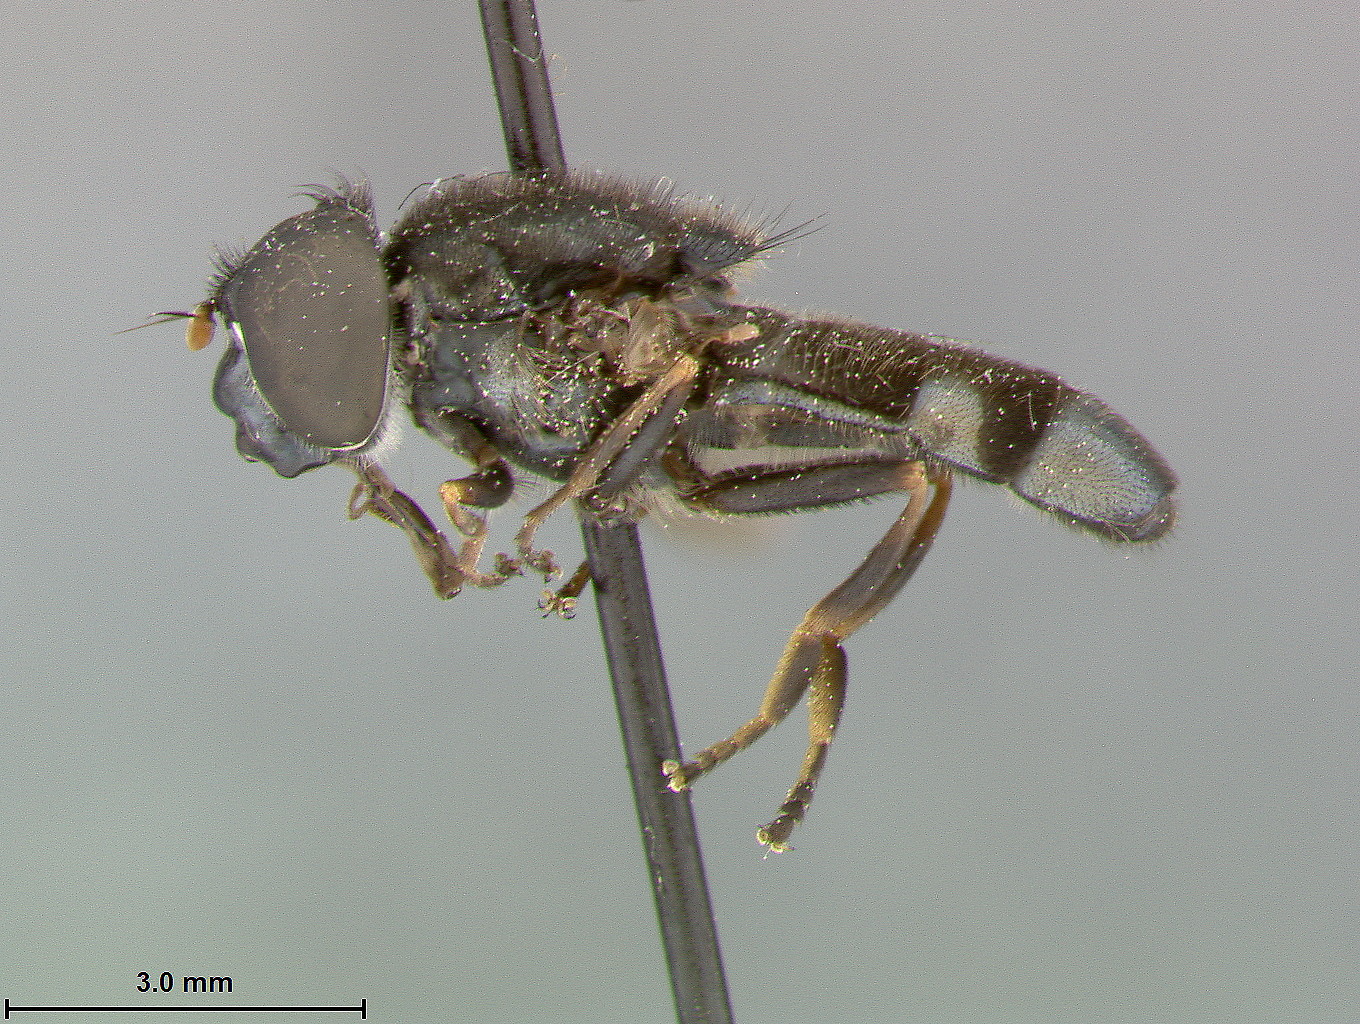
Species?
Chilosia similis
